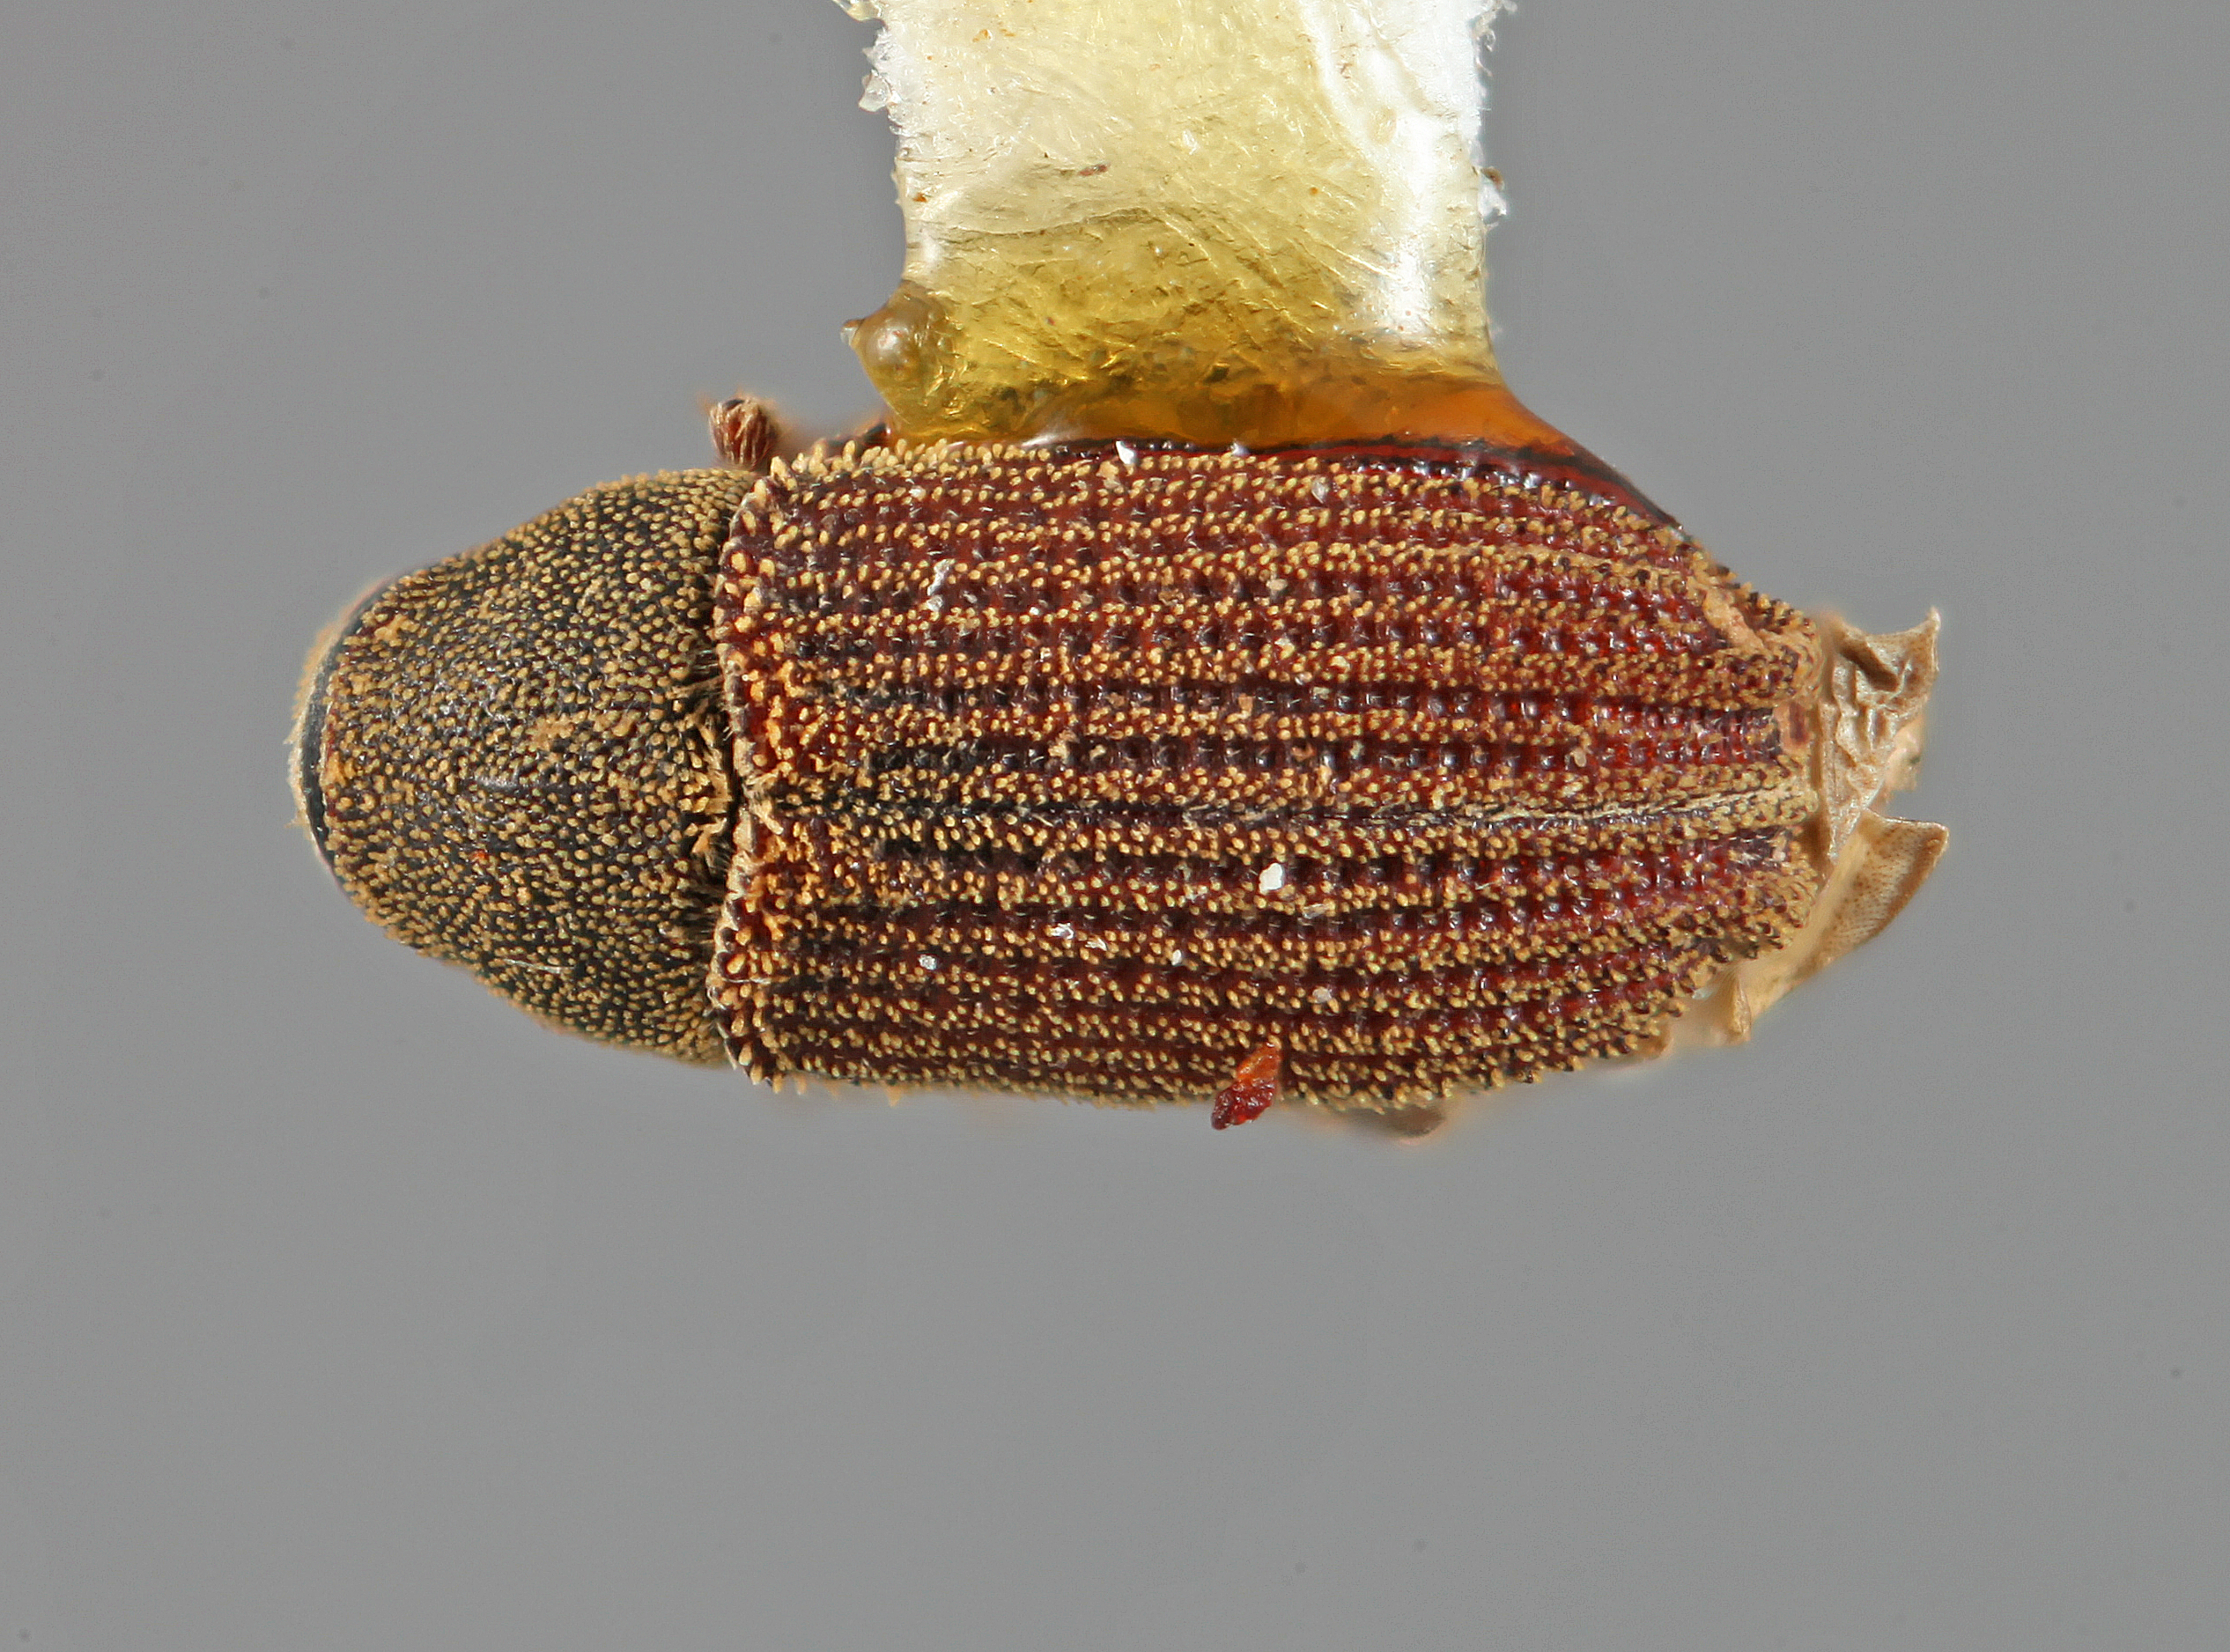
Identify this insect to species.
Carphoborus intermedius
